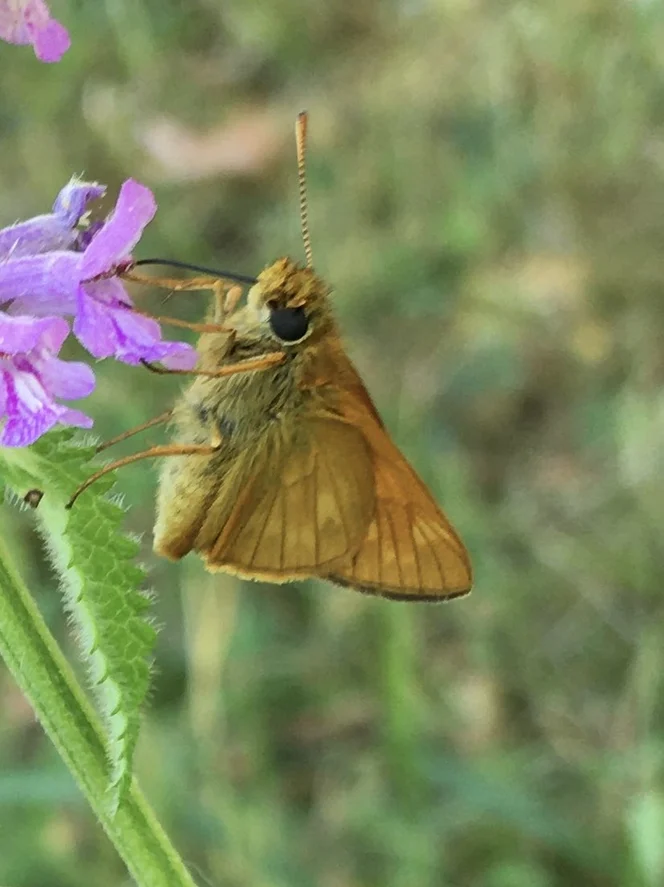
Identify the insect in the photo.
Ochlodes sylvanus (also Ochlodes venata)
